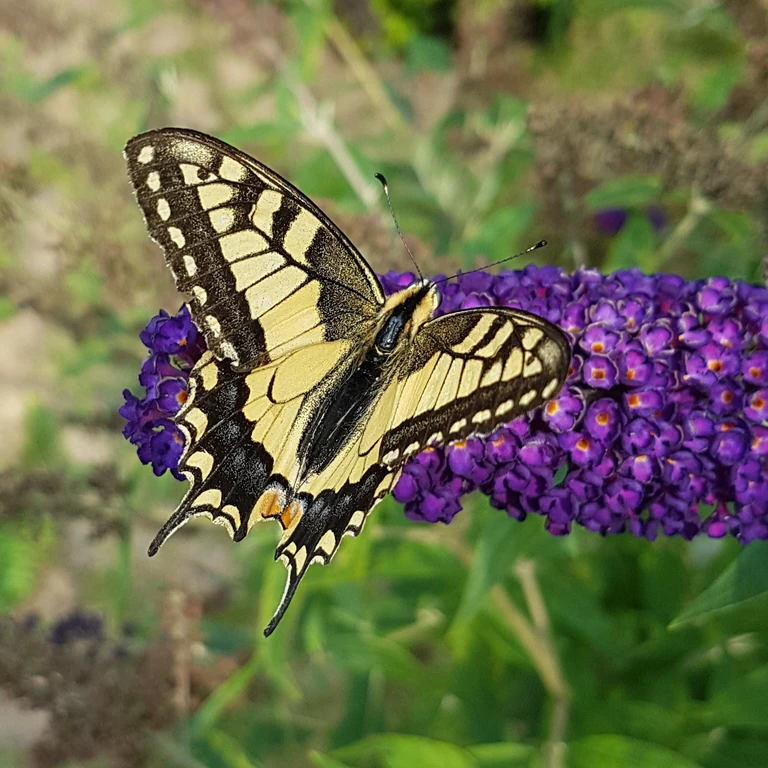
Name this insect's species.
Papilio machaon
